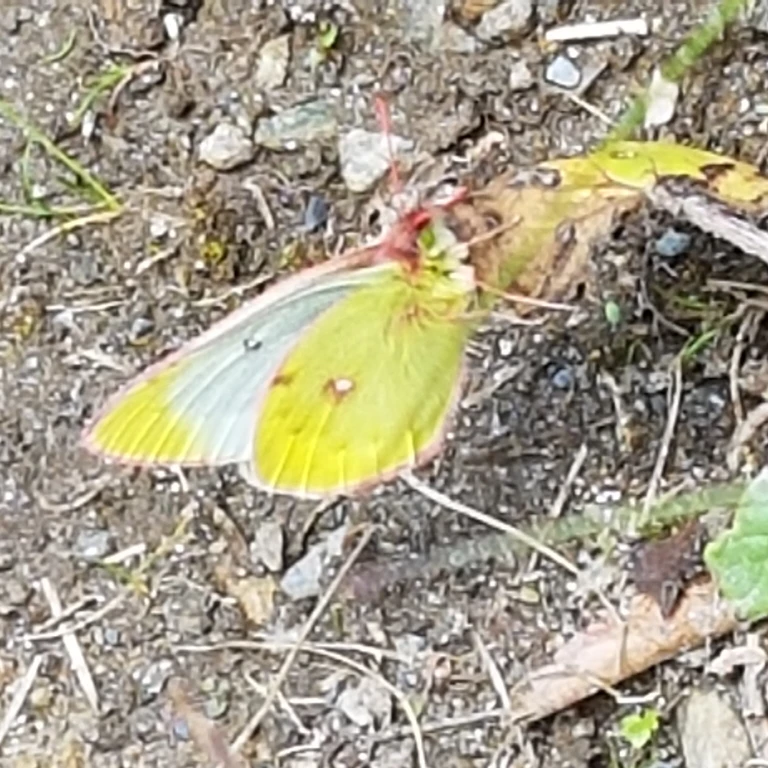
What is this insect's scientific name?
Colias phicomone
